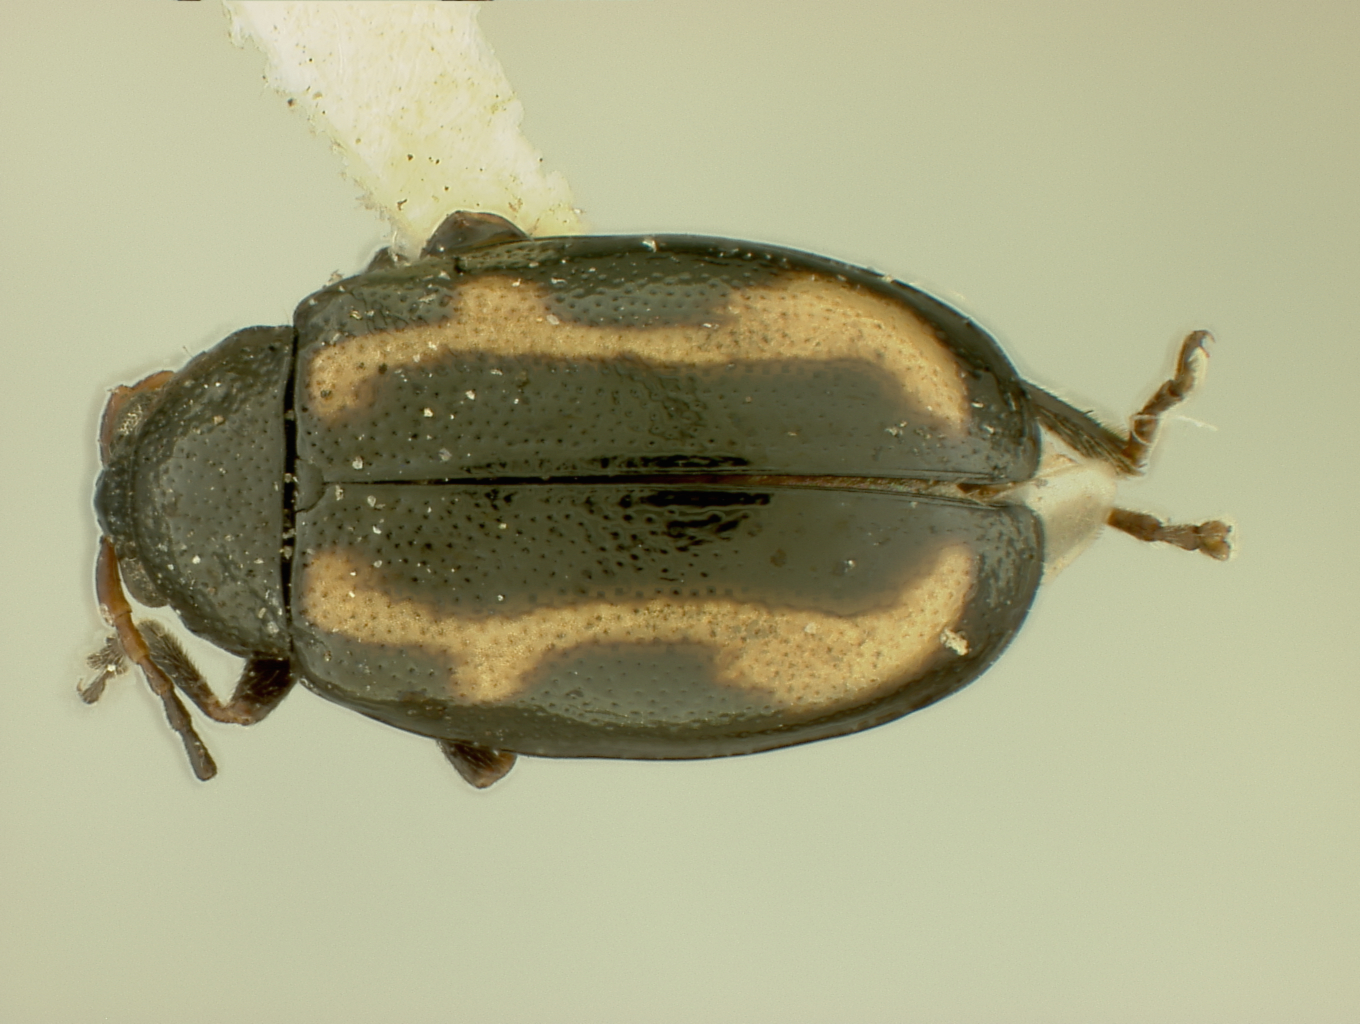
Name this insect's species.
Phyllotreta vittata
